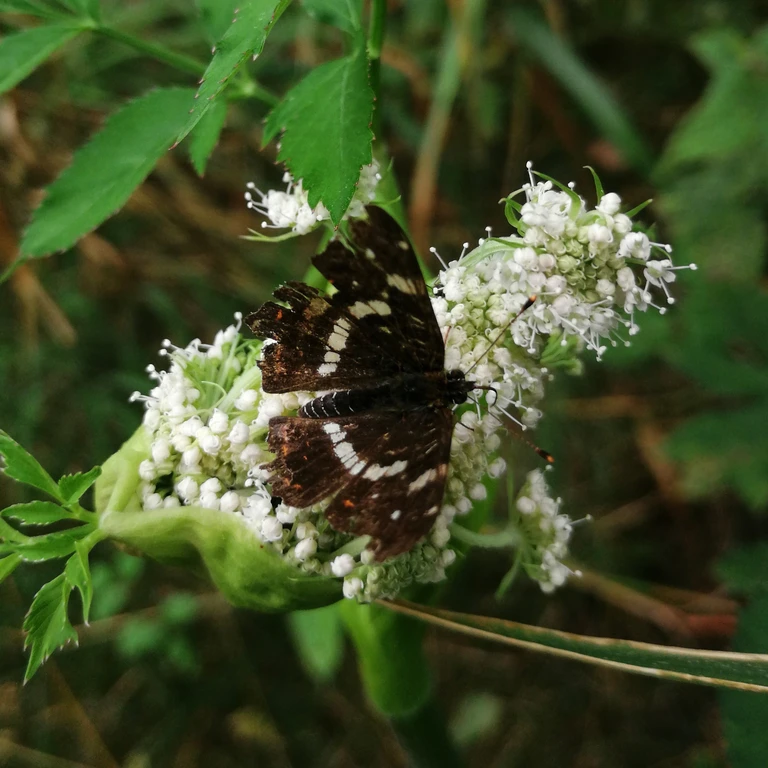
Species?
Araschnia levana
